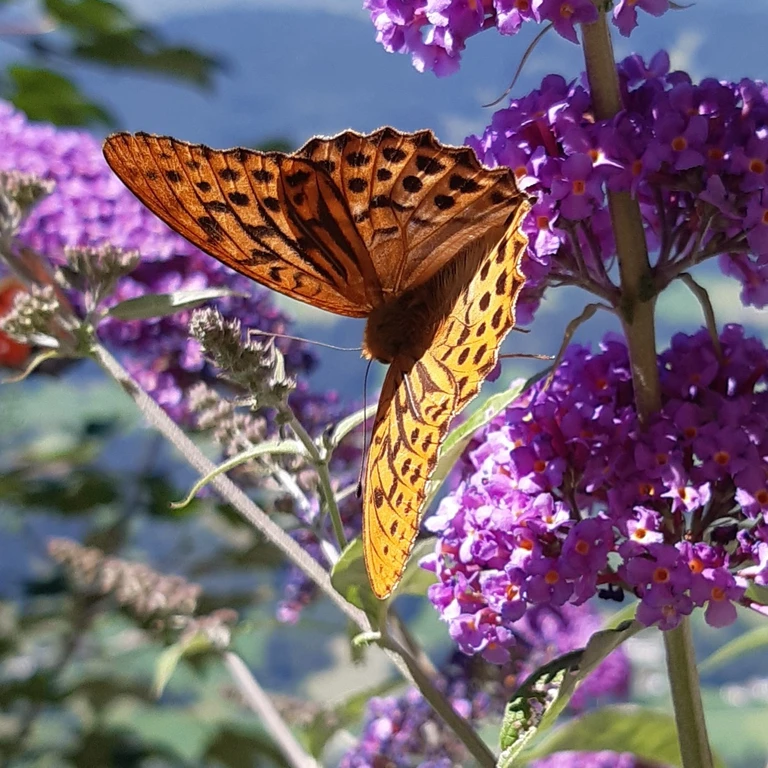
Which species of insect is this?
Argynnis paphia
